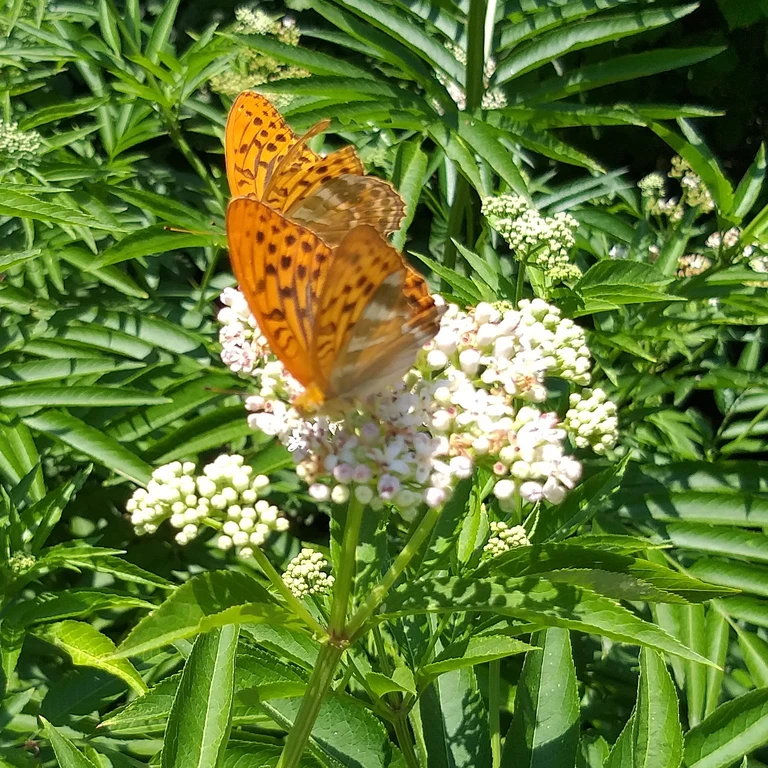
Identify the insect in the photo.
Argynnis paphia
